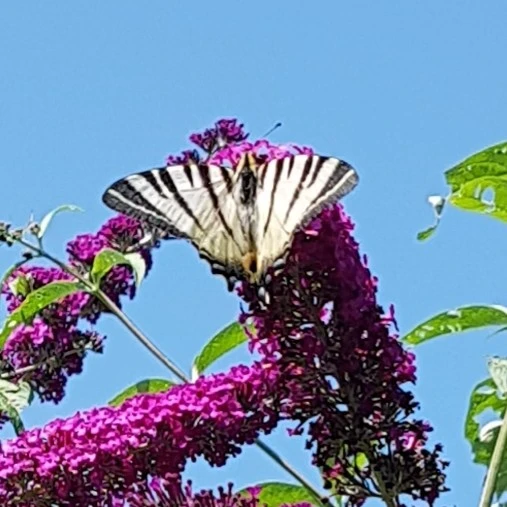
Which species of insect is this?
Iphiclides podalirius
